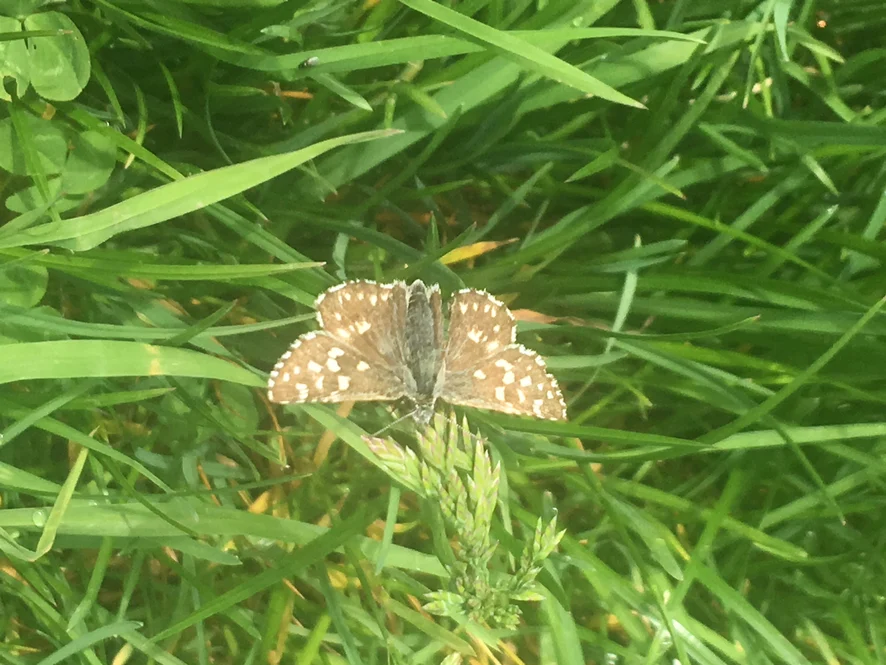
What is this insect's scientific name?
Pyrgus malvae
